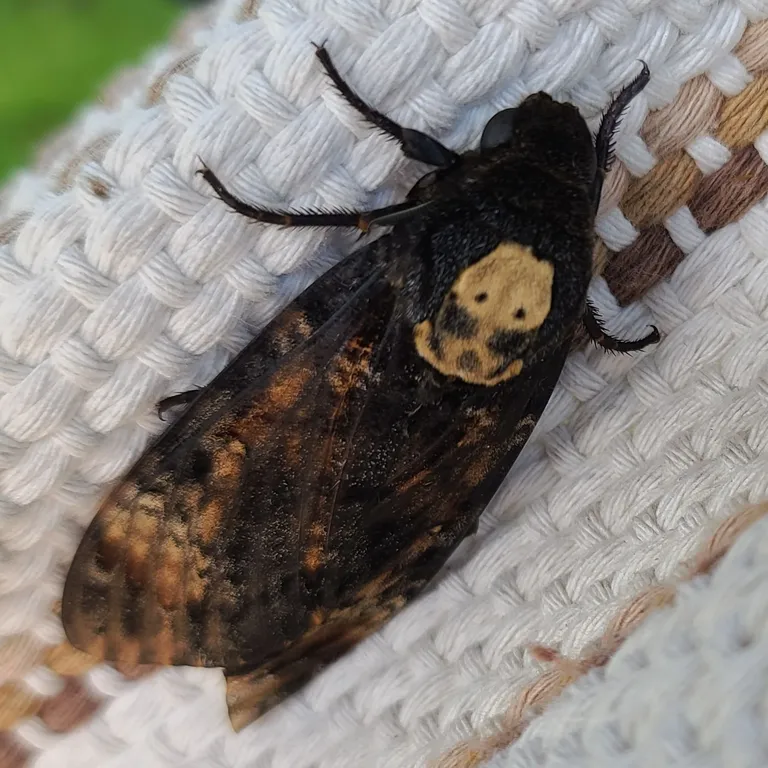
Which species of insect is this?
Acherontia atropos
